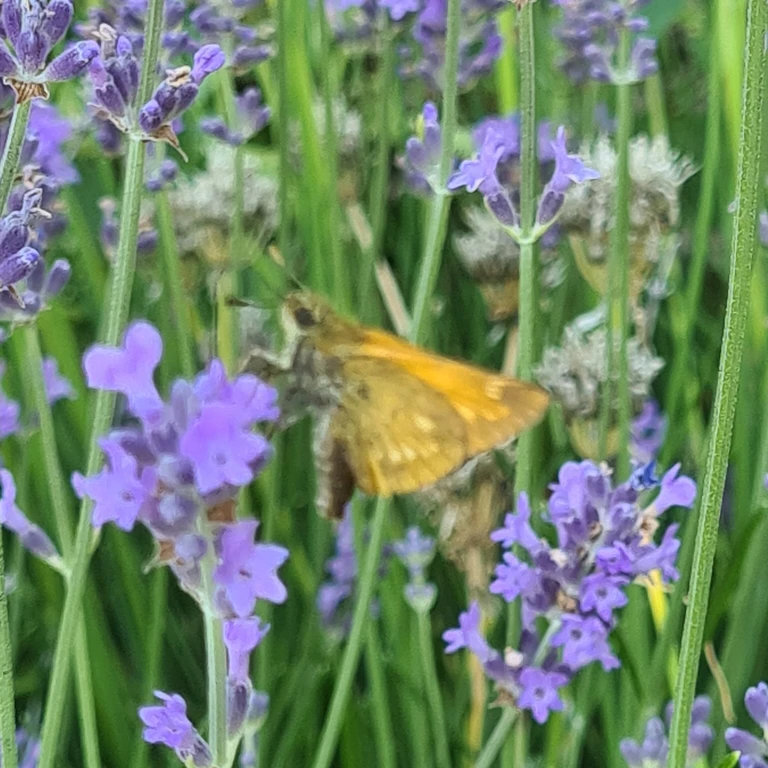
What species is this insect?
Ochlodes sylvanus (also Ochlodes venata)
